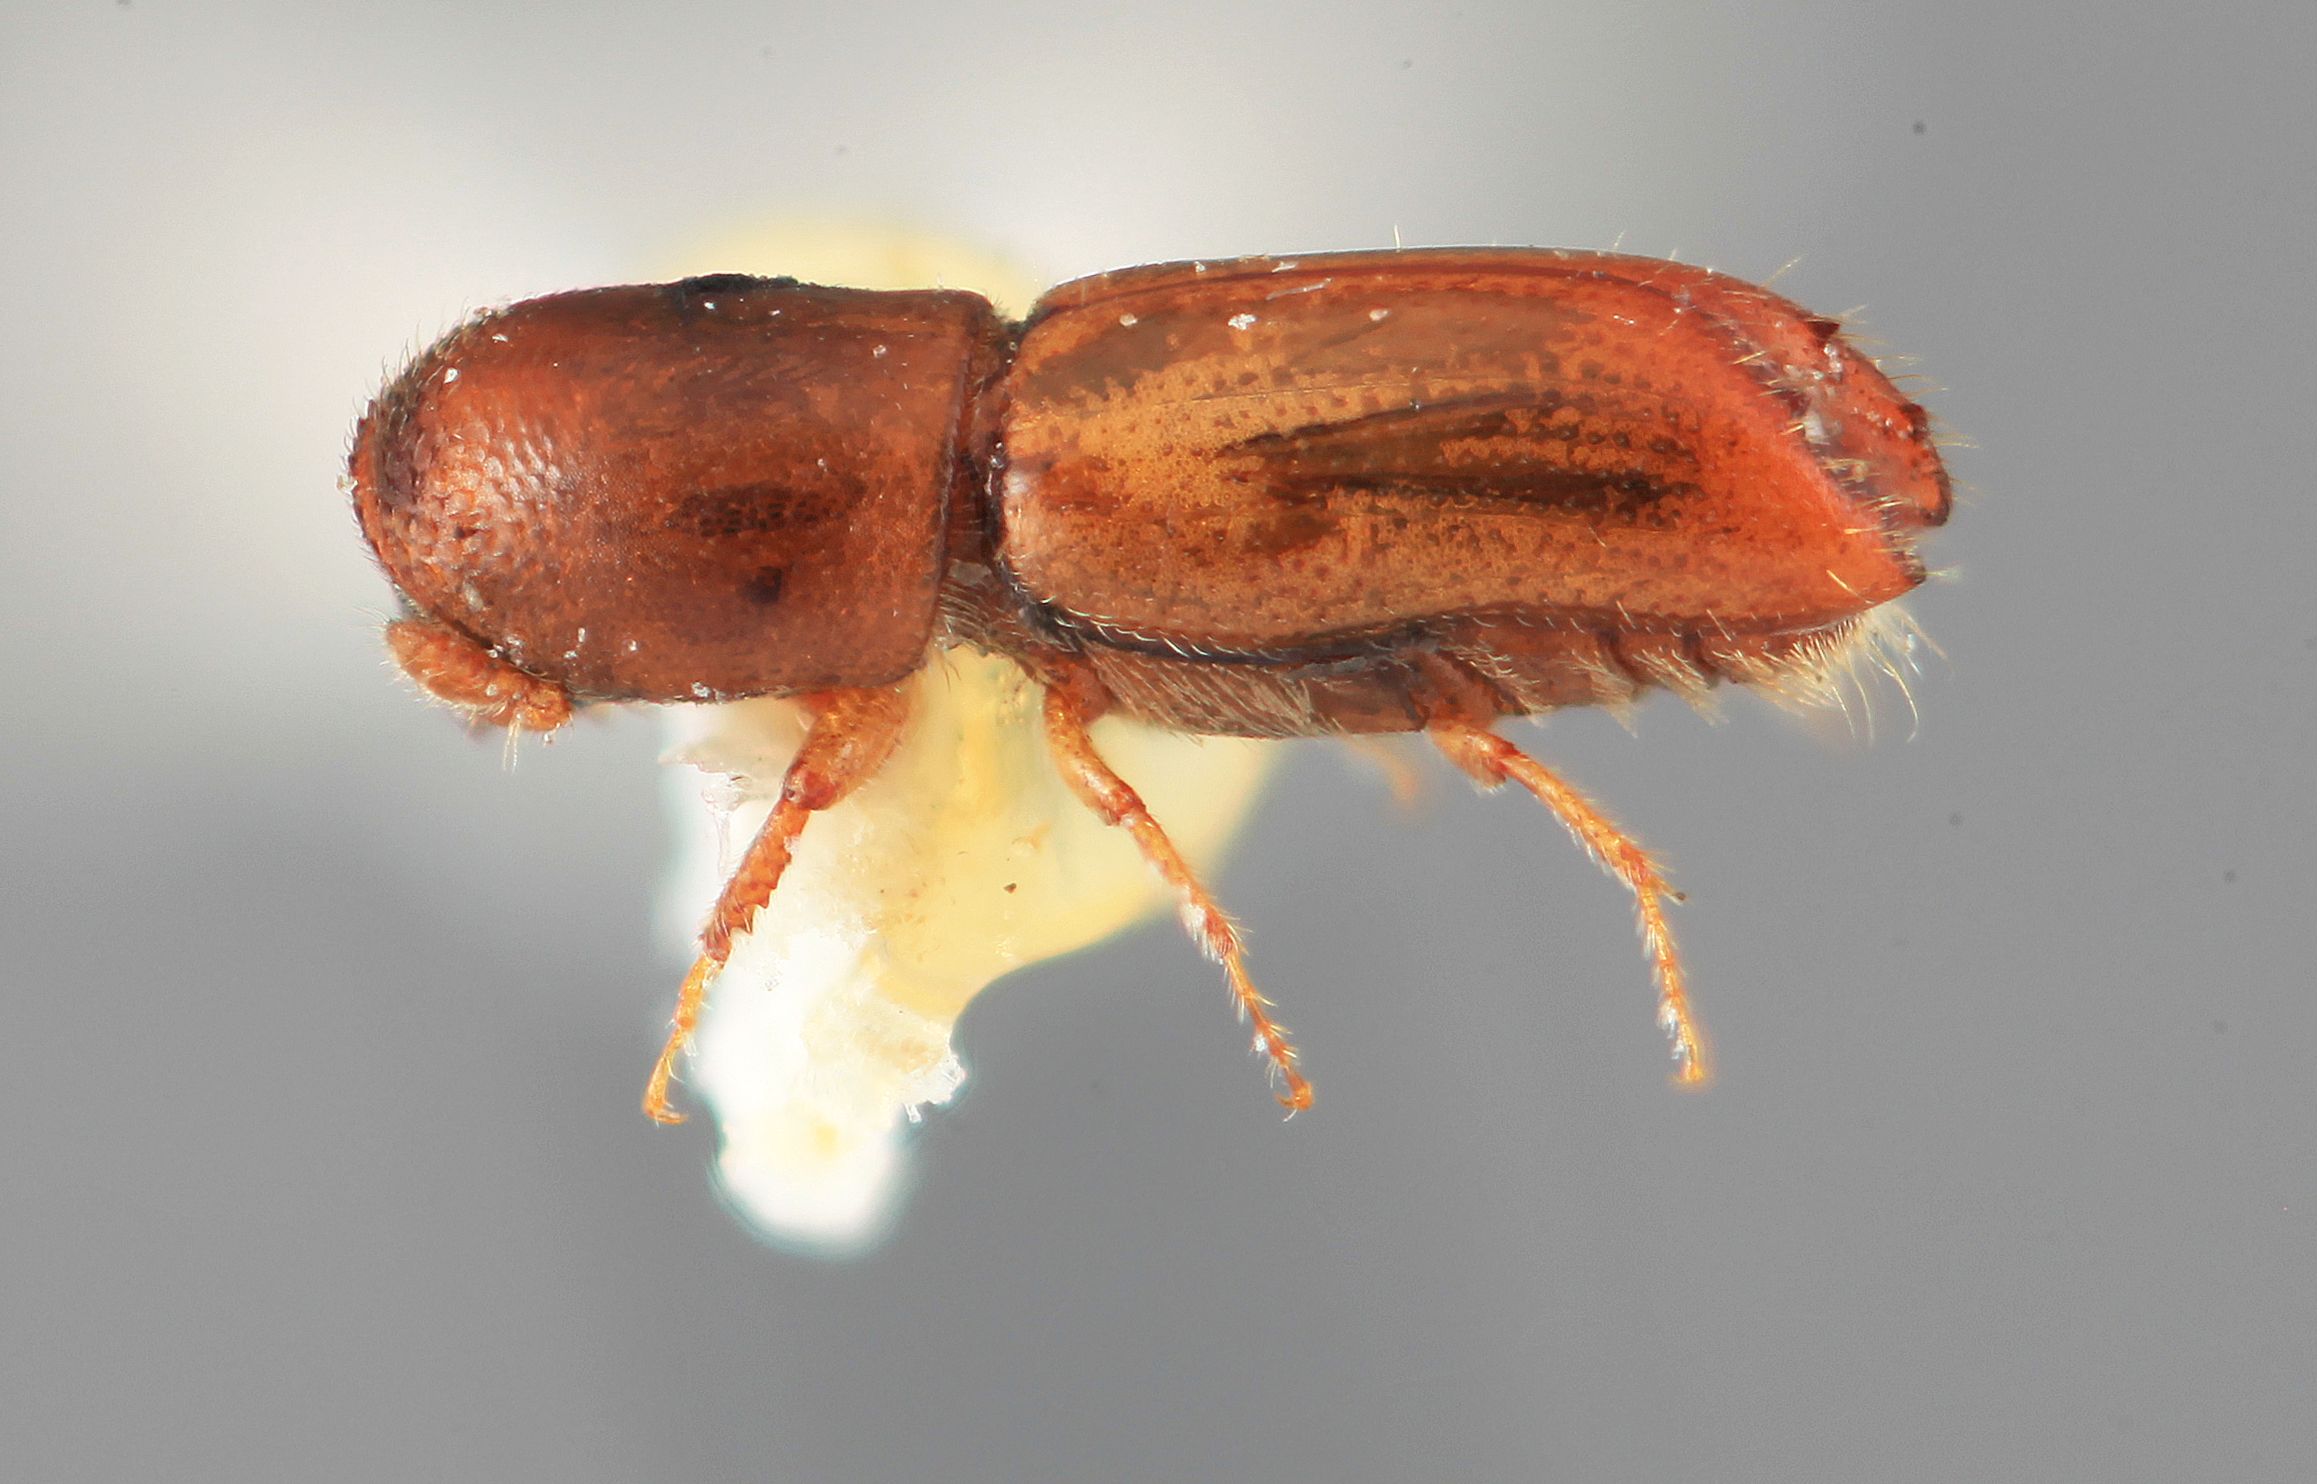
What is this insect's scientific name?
Monarthrum proprium
